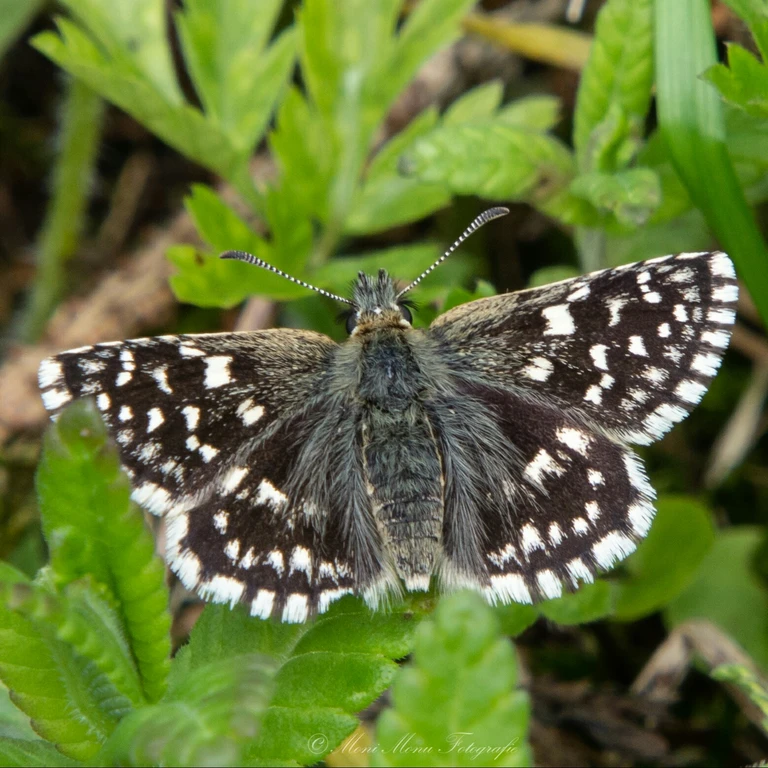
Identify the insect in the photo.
Pyrgus malvae
